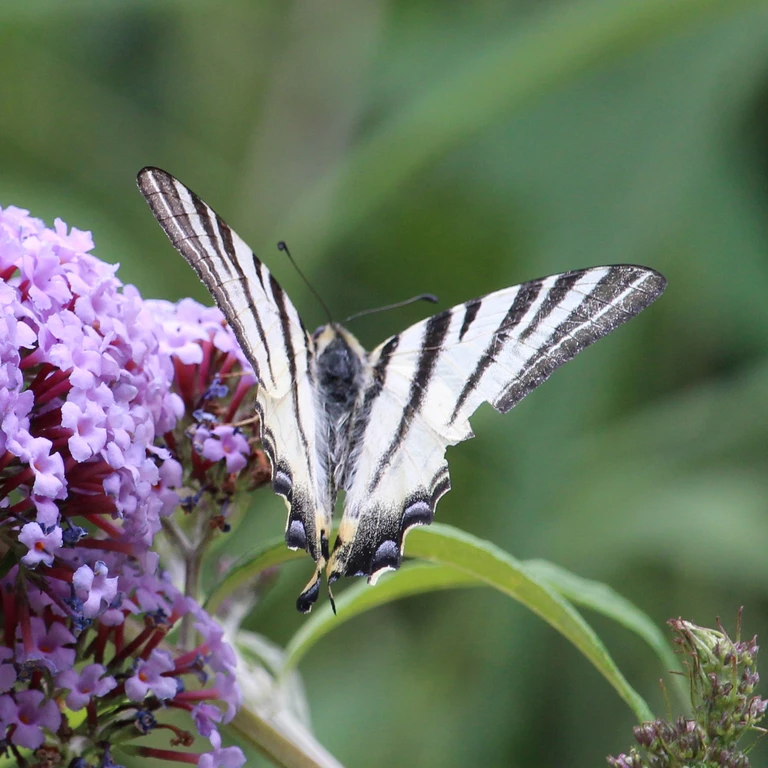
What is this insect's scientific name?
Iphiclides podalirius
